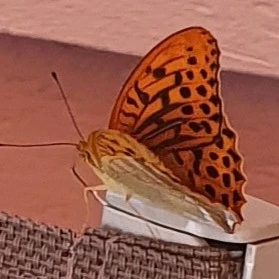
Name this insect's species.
Argynnis paphia
